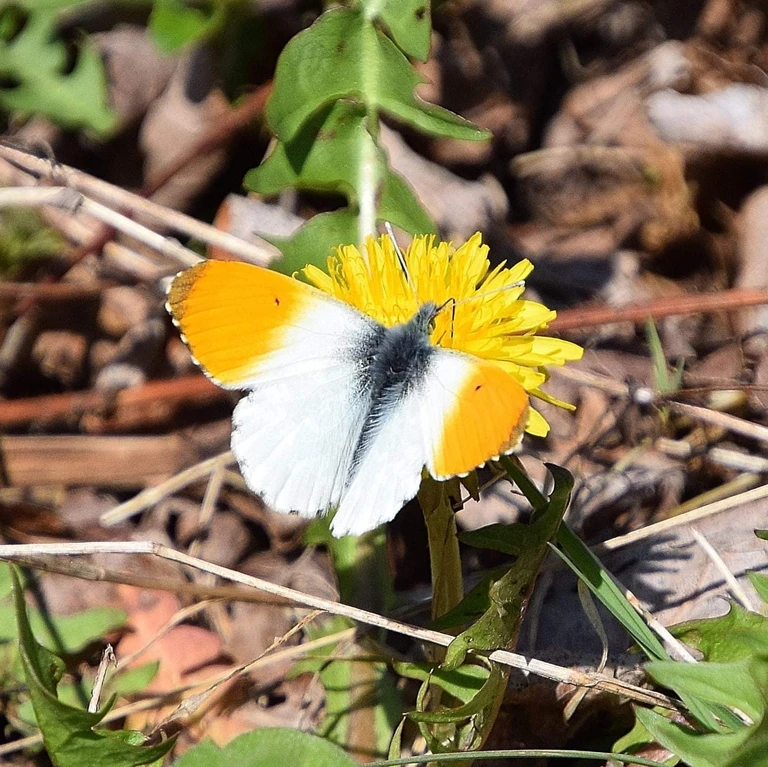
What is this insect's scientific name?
Anthocharis cardamines
